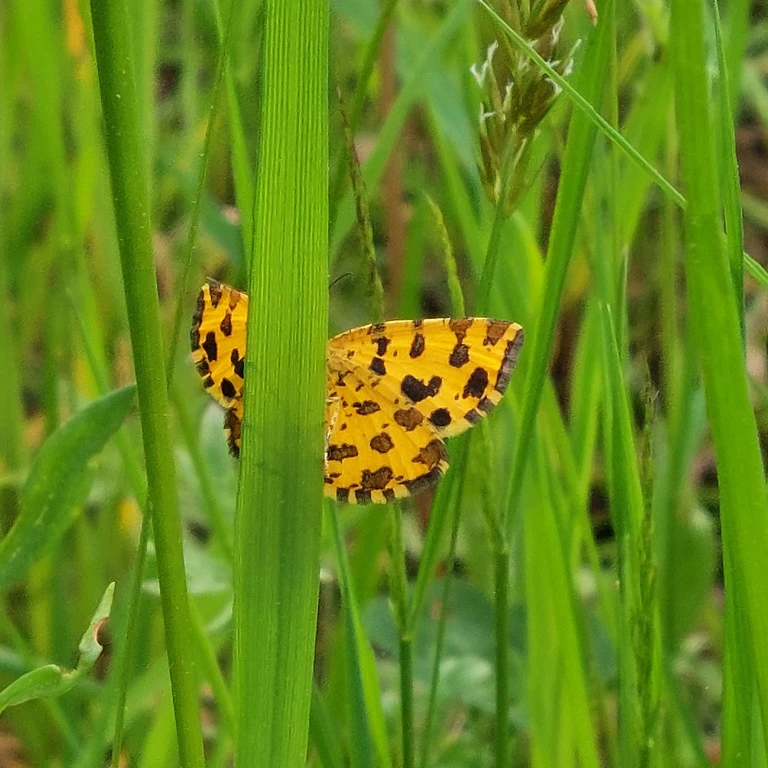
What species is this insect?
Pseudopanthera macularia
